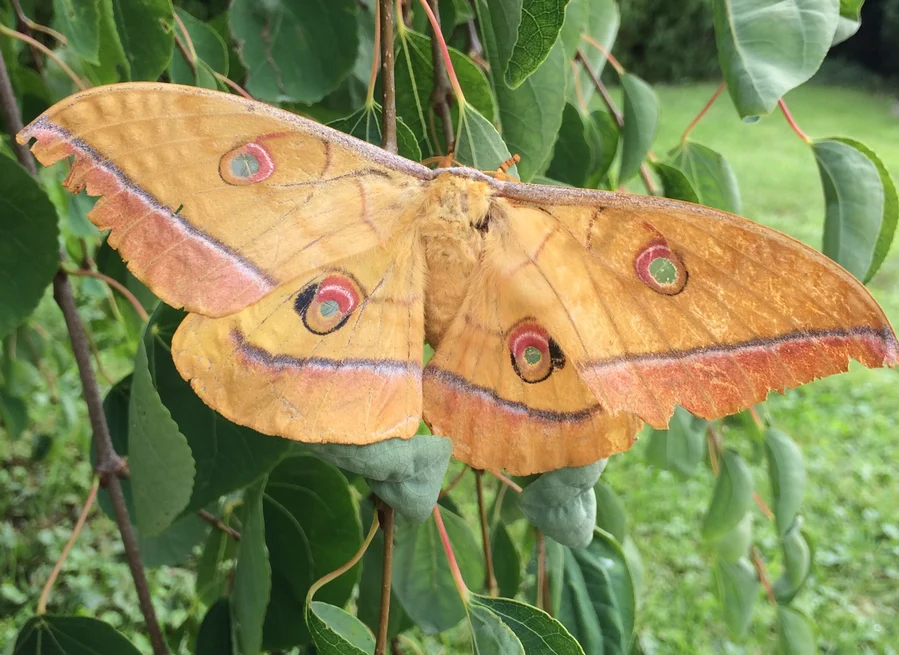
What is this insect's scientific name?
Antheraea yamamai
